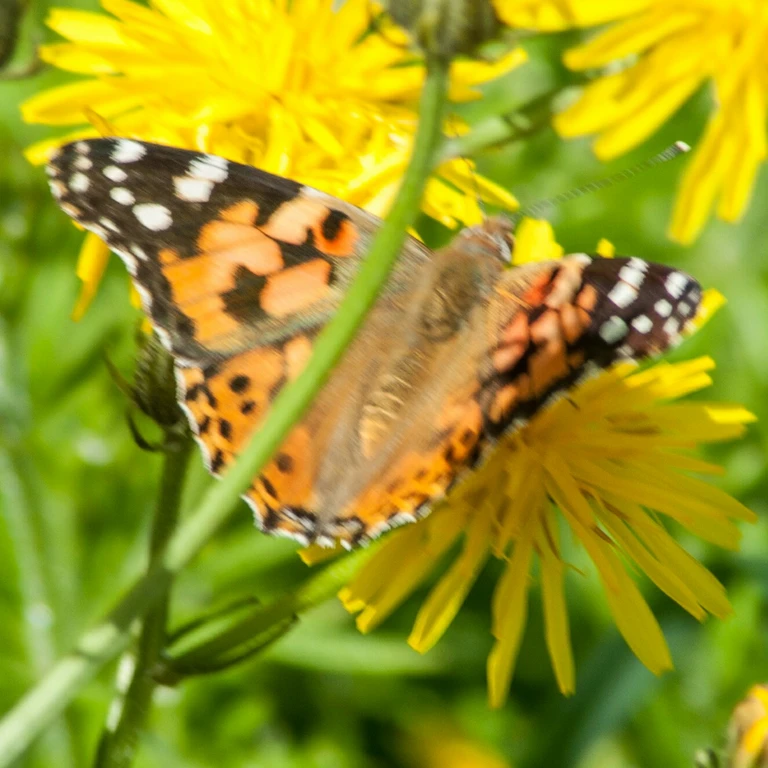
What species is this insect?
Vanessa cardui
